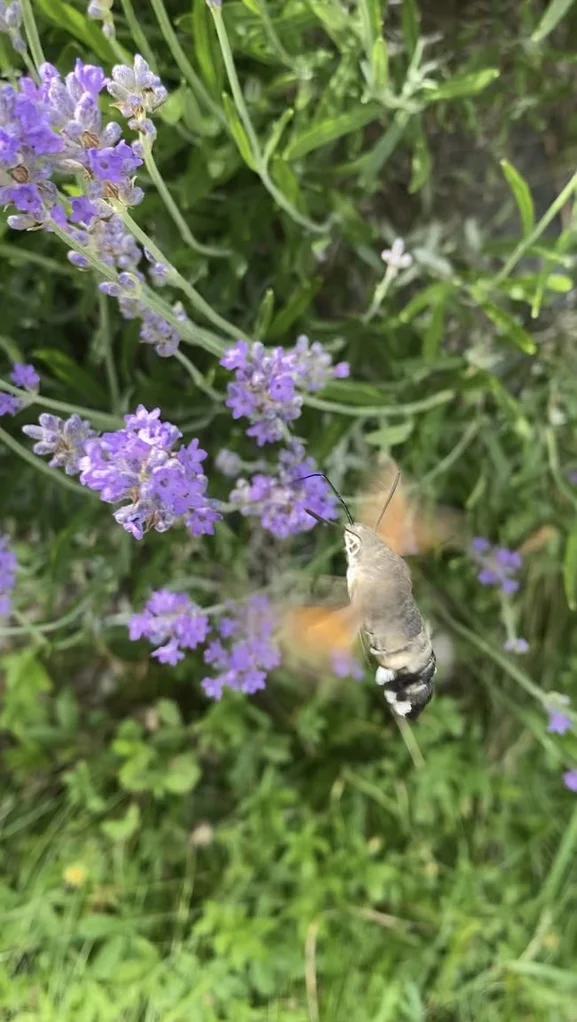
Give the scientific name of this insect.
Macroglossum stellatarum
